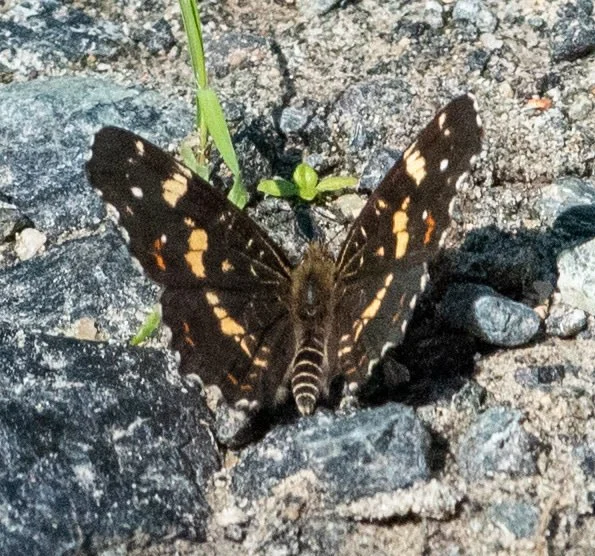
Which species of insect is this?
Araschnia levana
